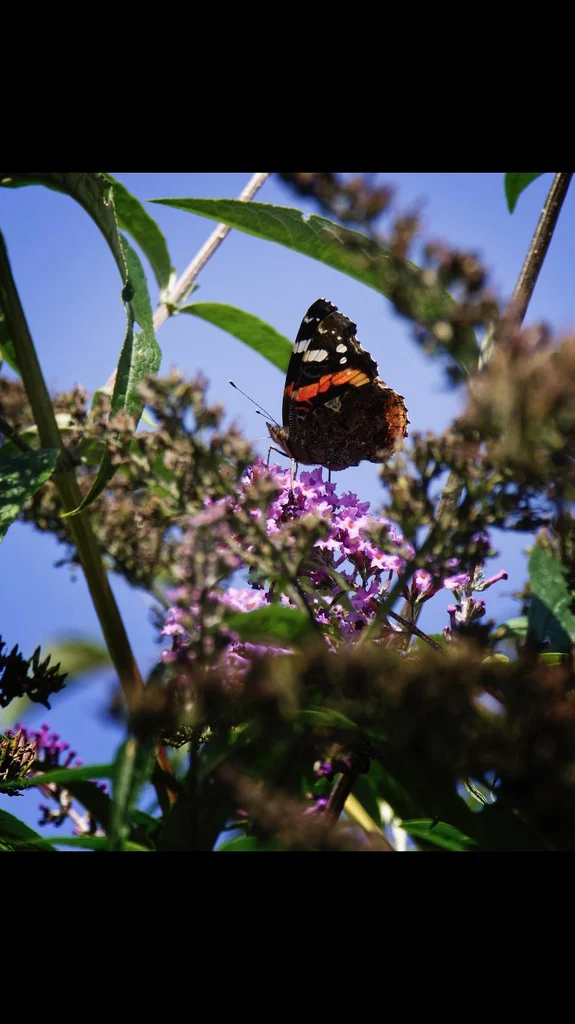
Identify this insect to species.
Vanessa atalanta
